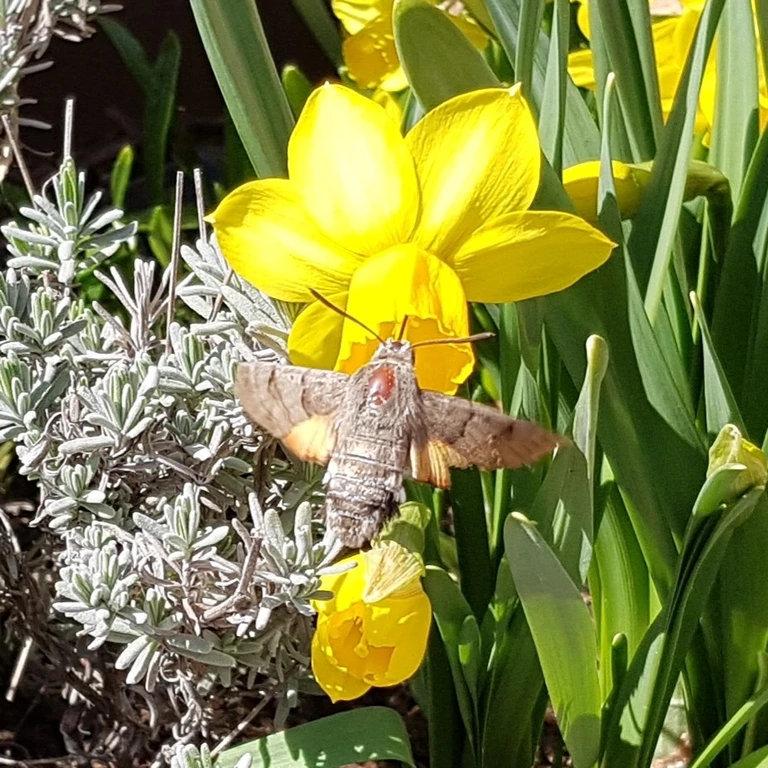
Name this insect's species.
Macroglossum stellatarum
